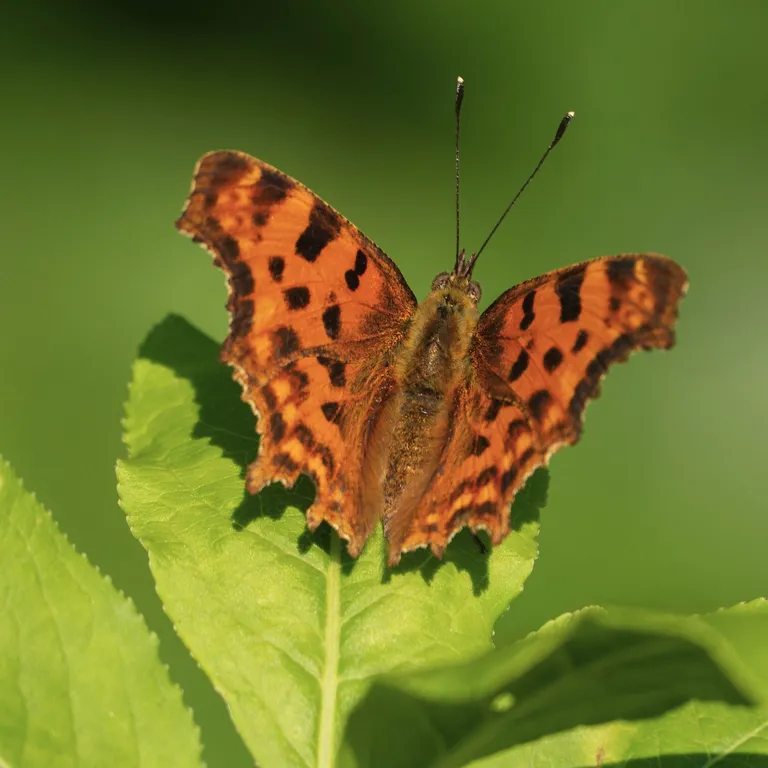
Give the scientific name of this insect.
Polygonia c-album
